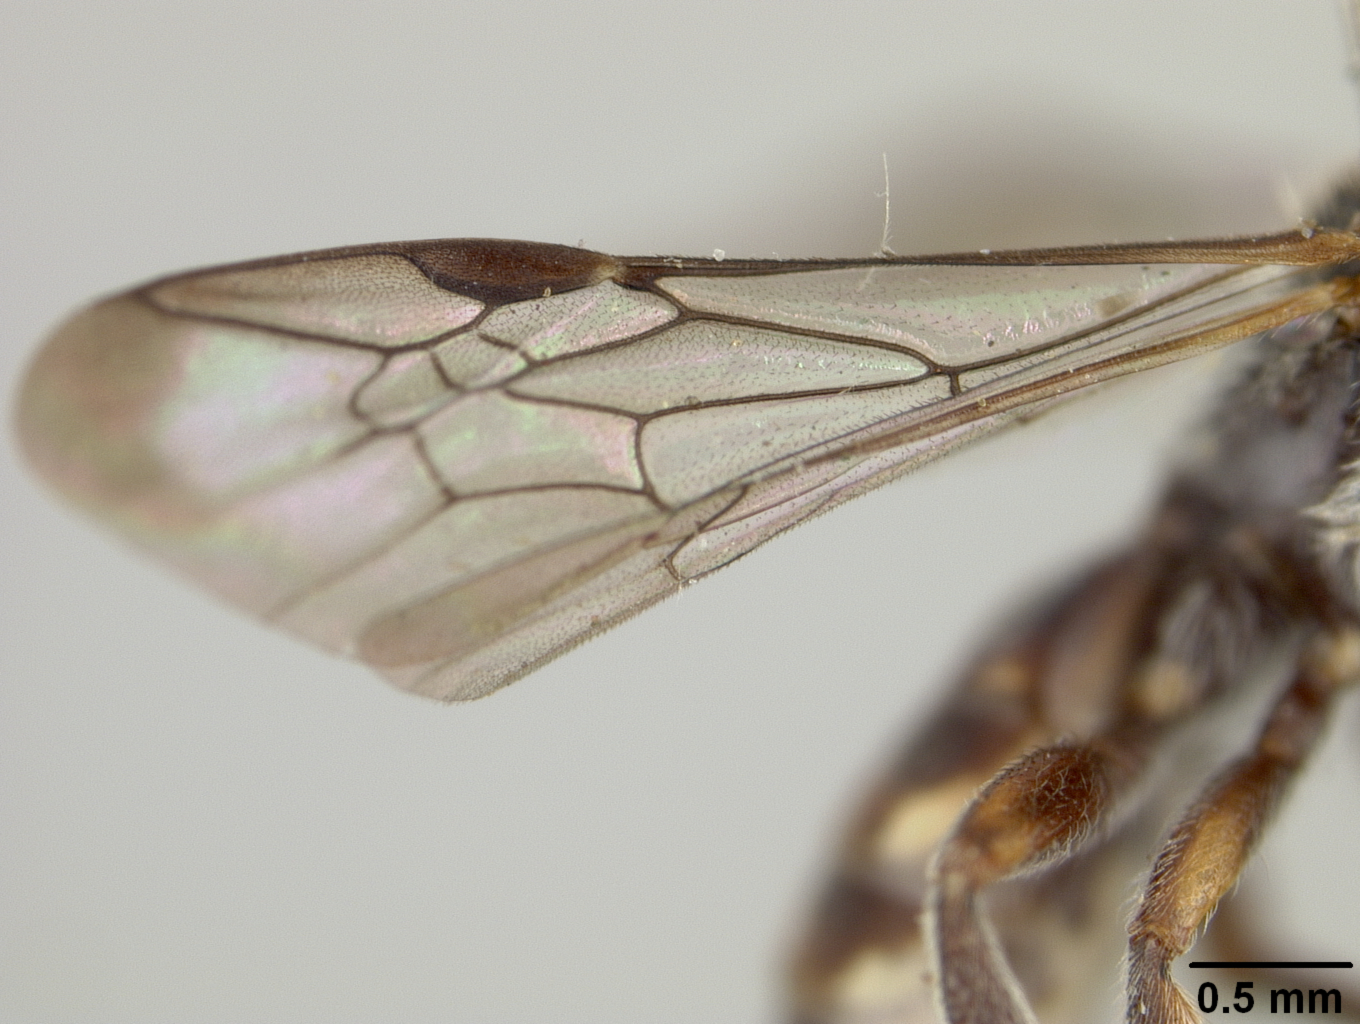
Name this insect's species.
Nomada melanosoma
